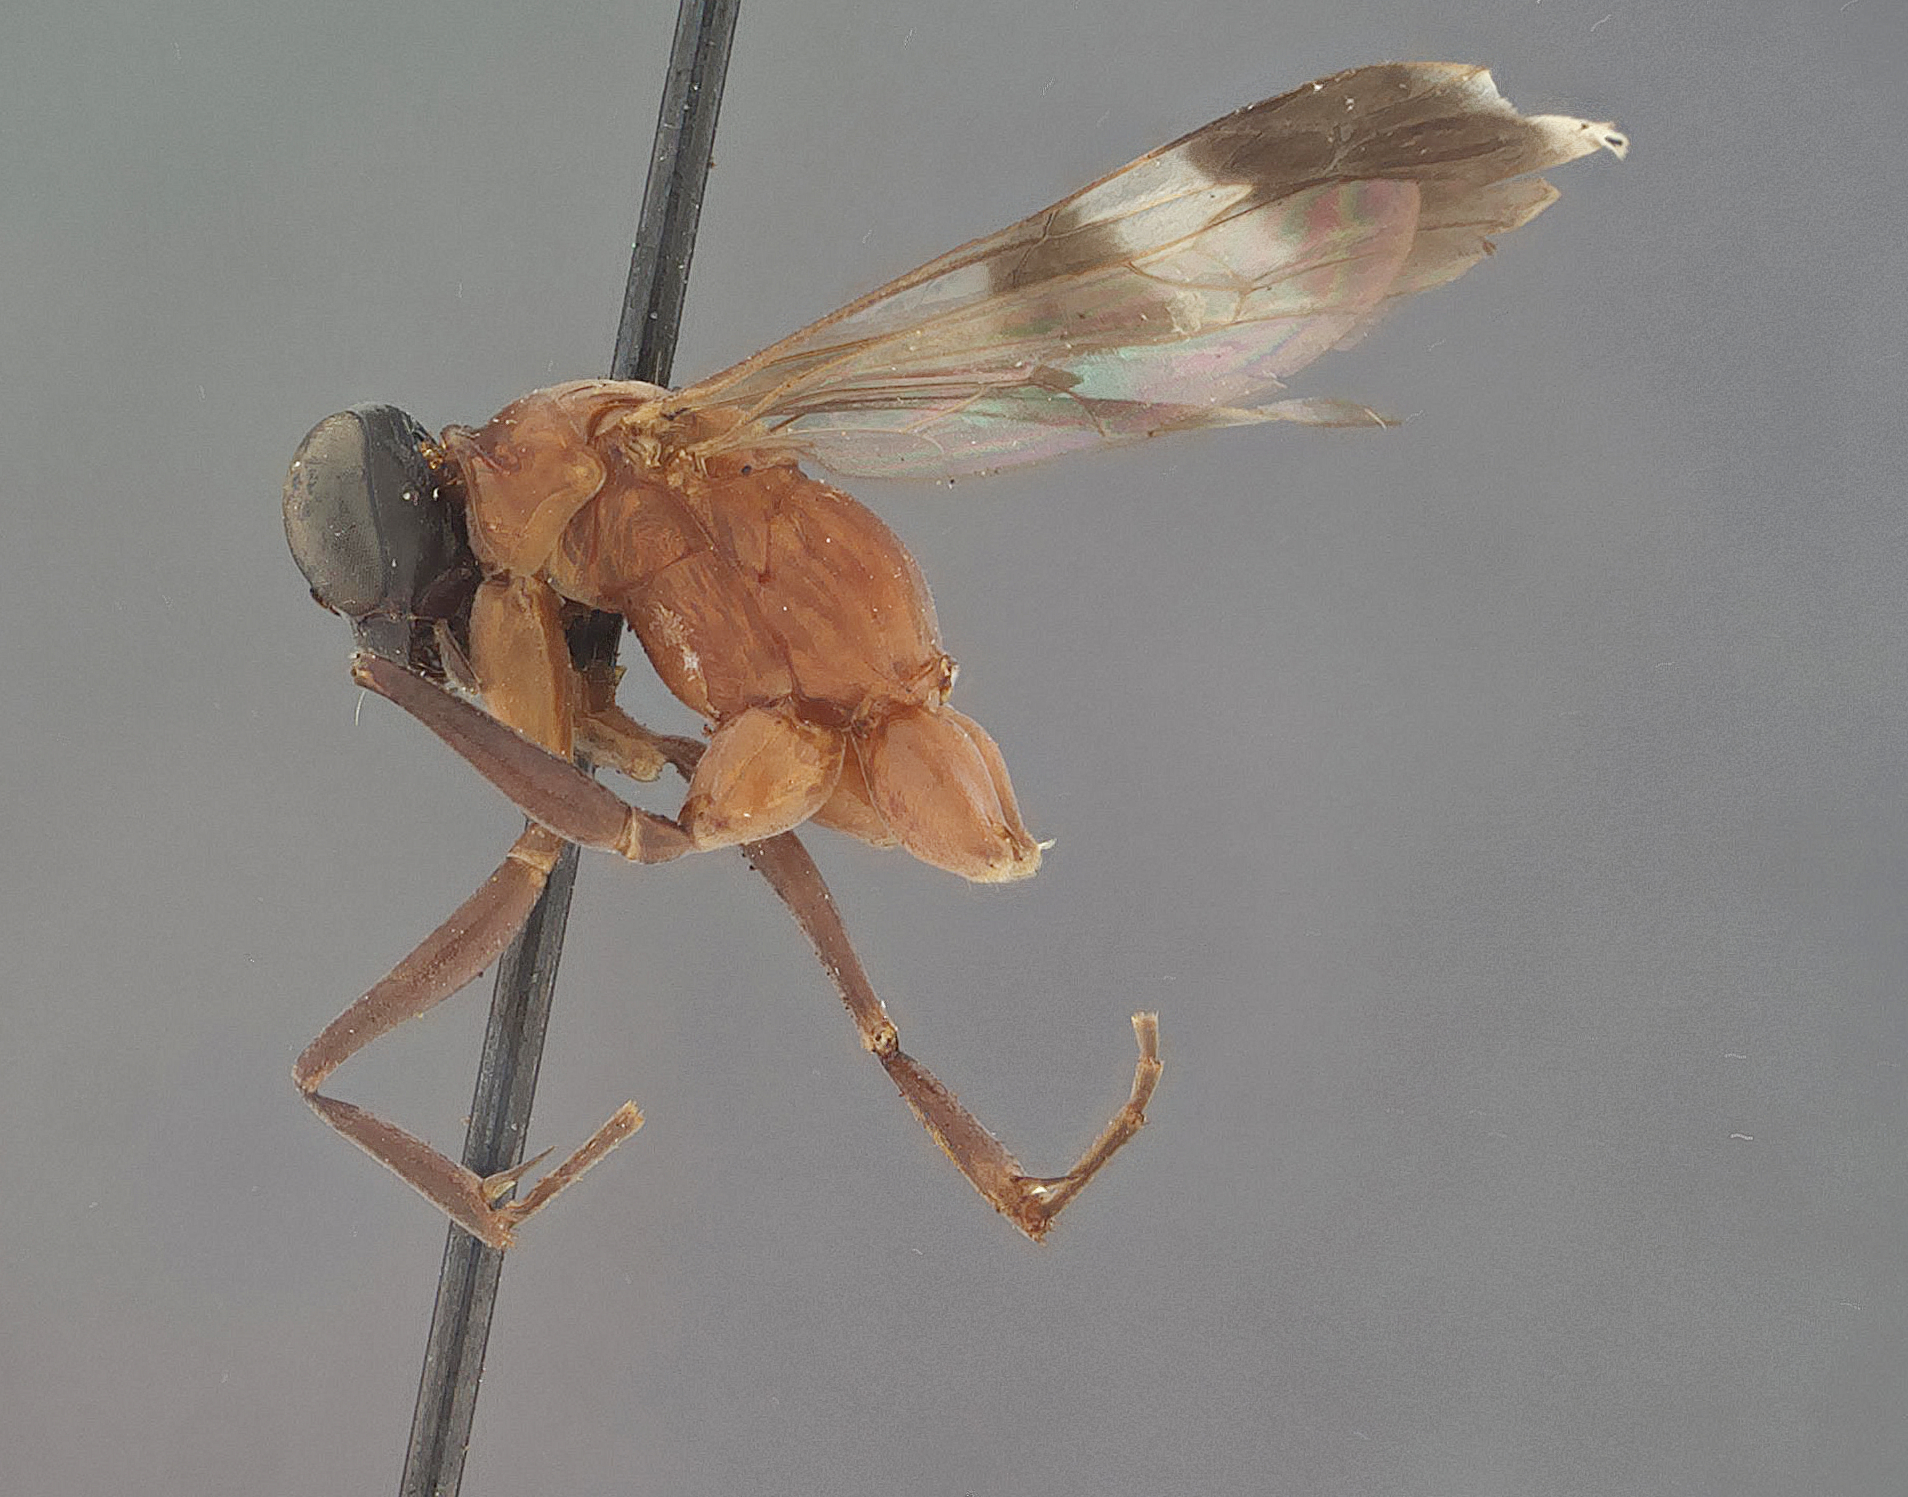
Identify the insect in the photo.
Priocnemis niobe
